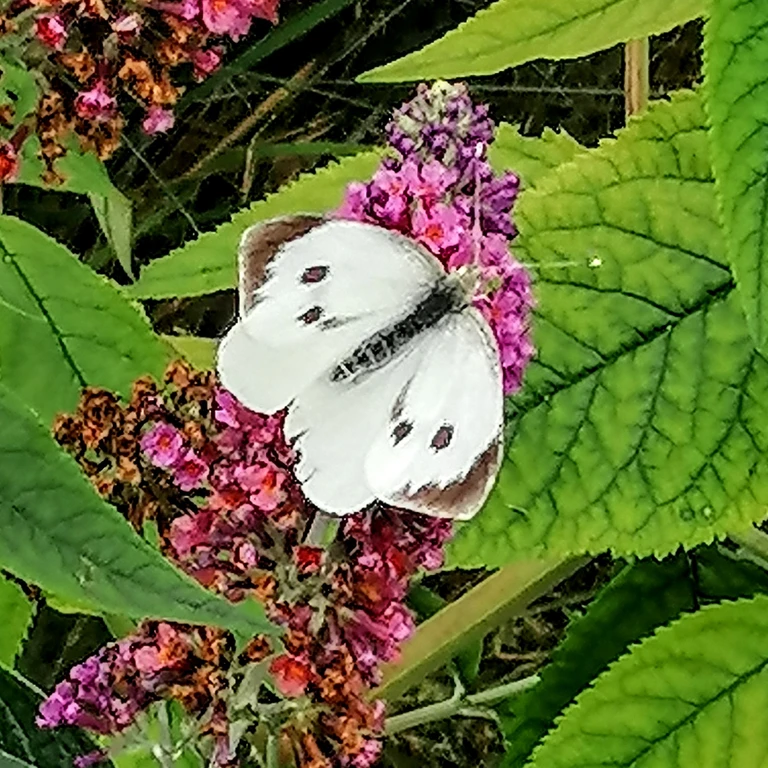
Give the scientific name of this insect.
Pieris brassicae
